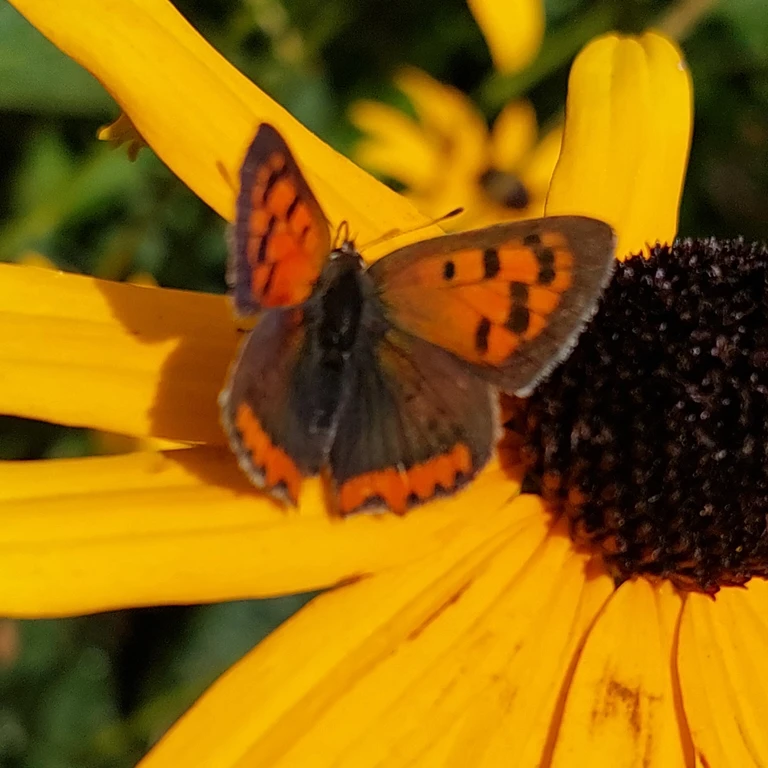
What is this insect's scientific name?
Lycaena phlaeas
